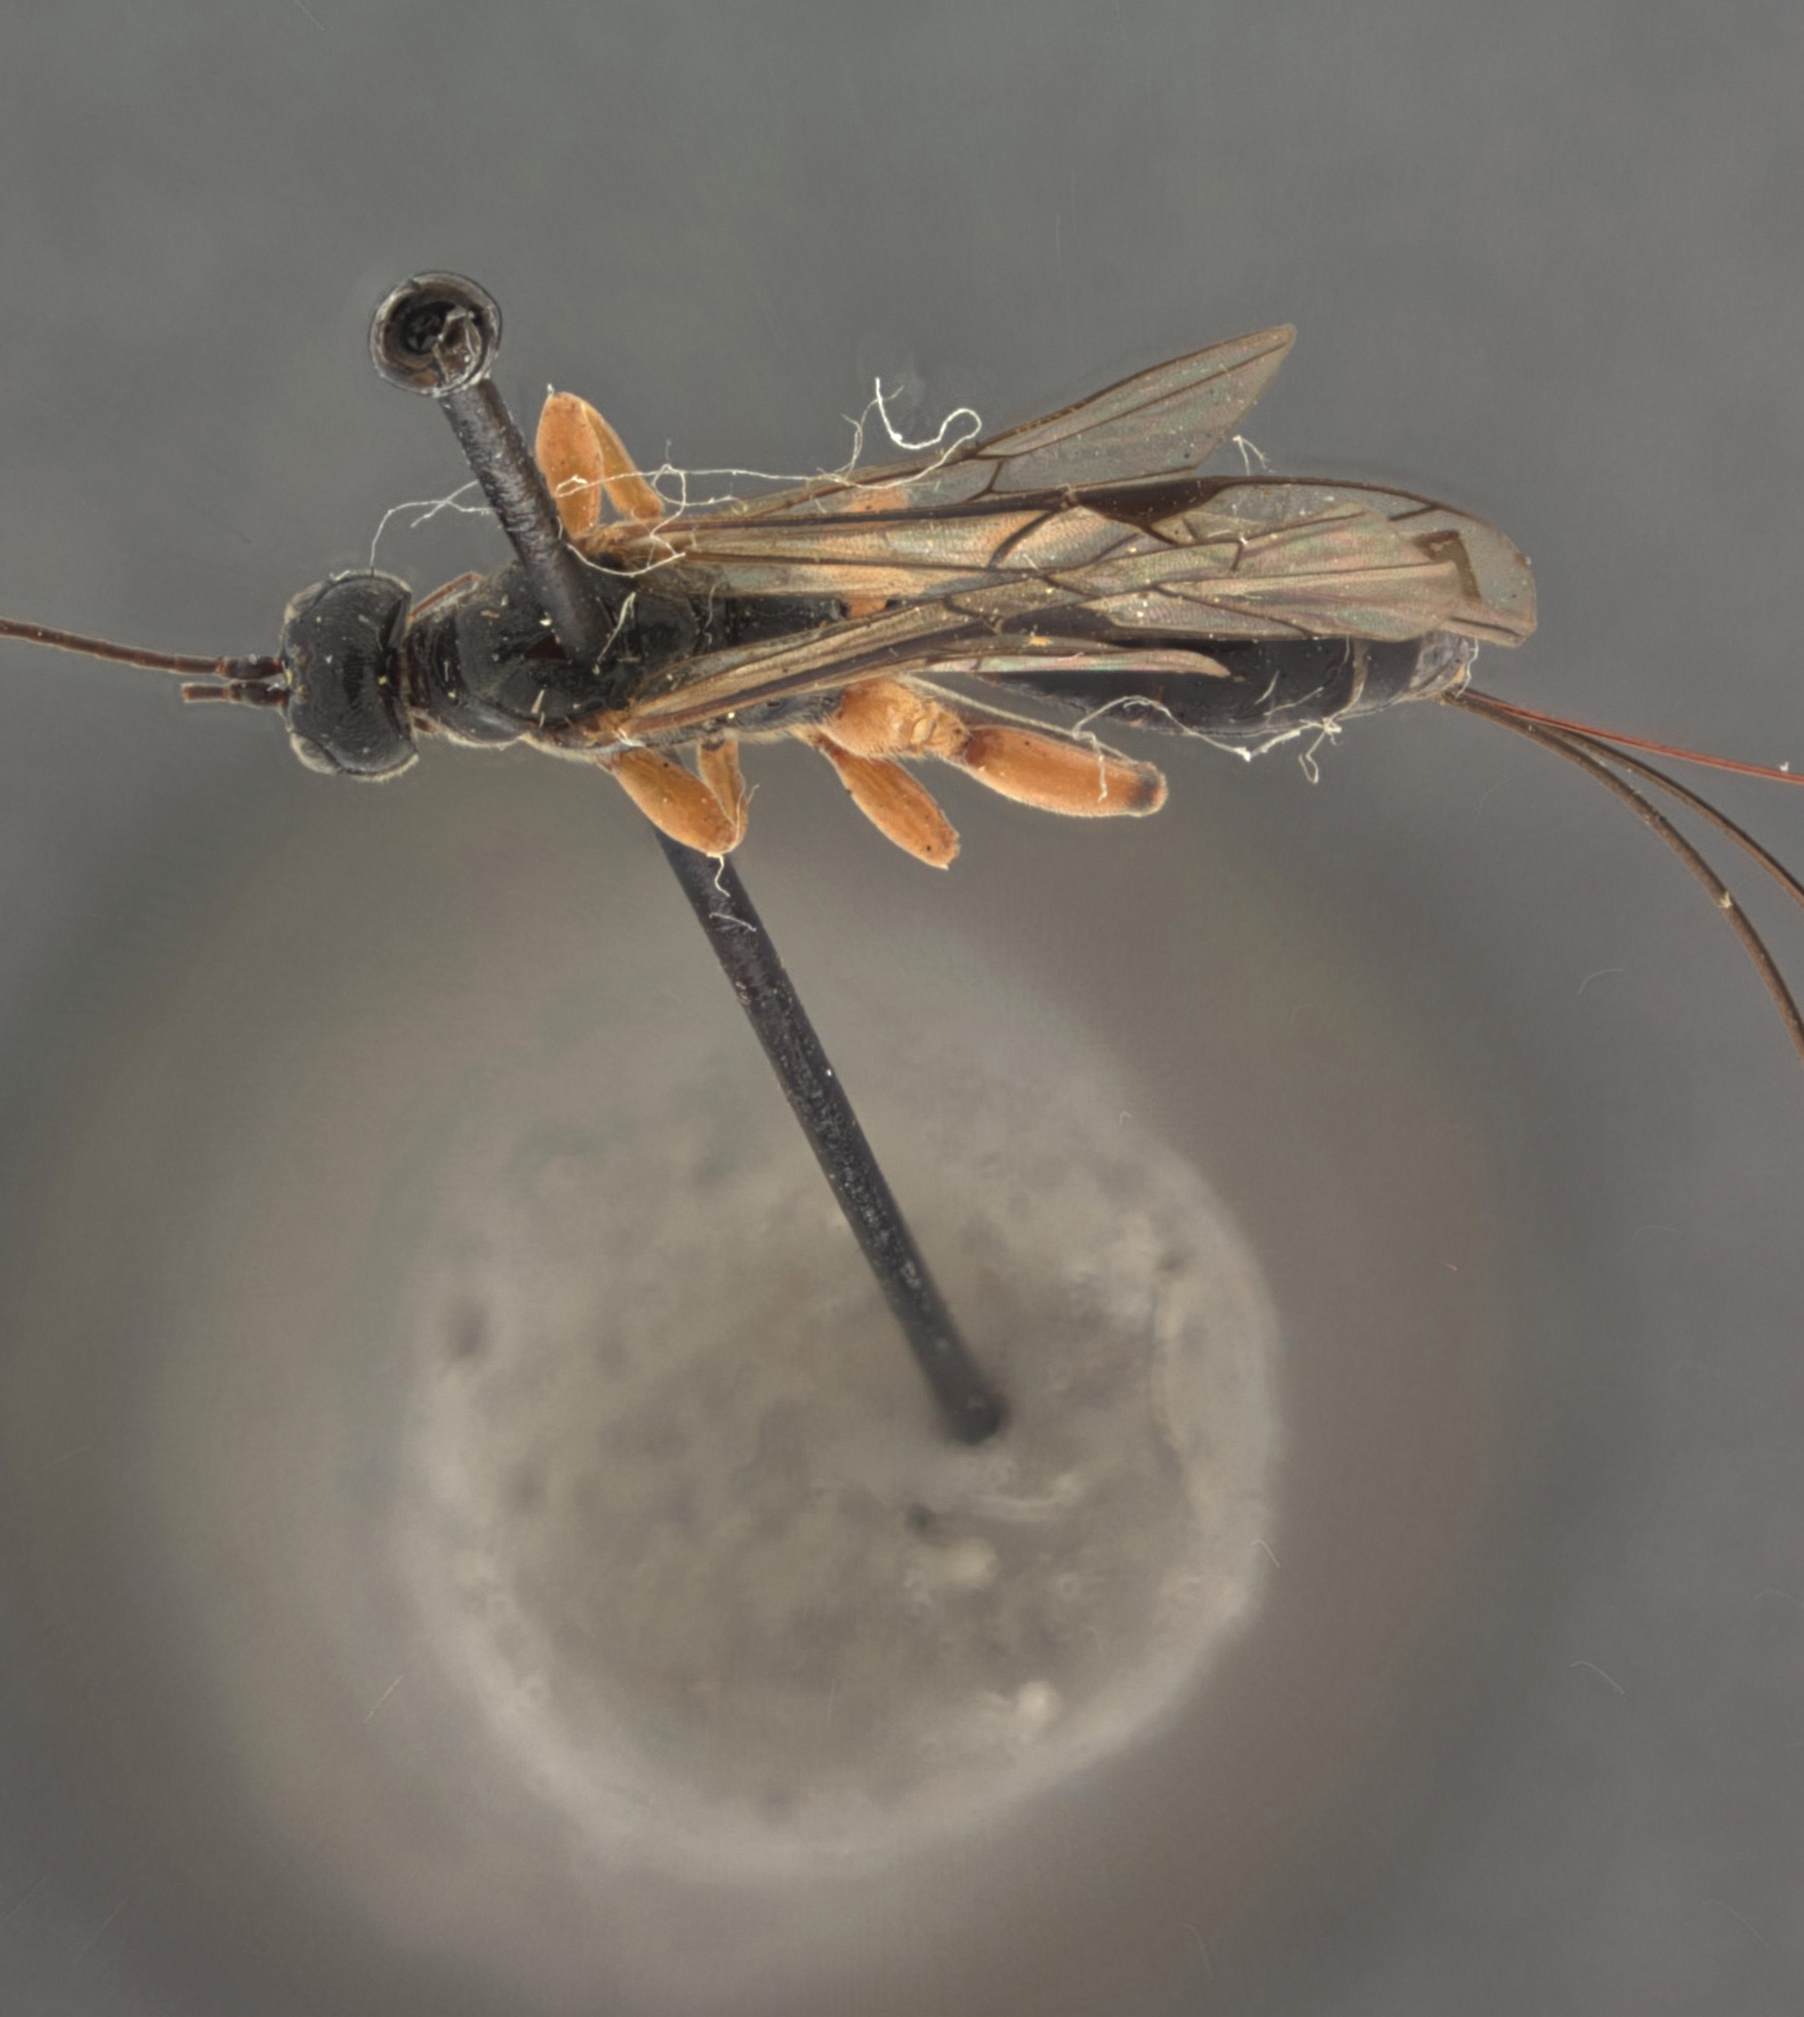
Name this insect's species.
Odontomerus tibialis
